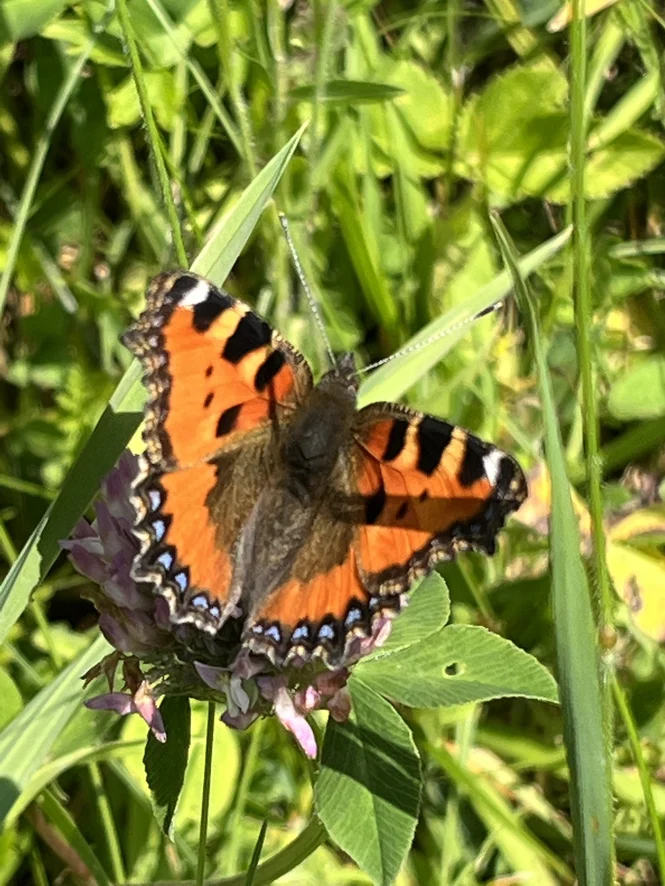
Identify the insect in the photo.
Aglais urticae
